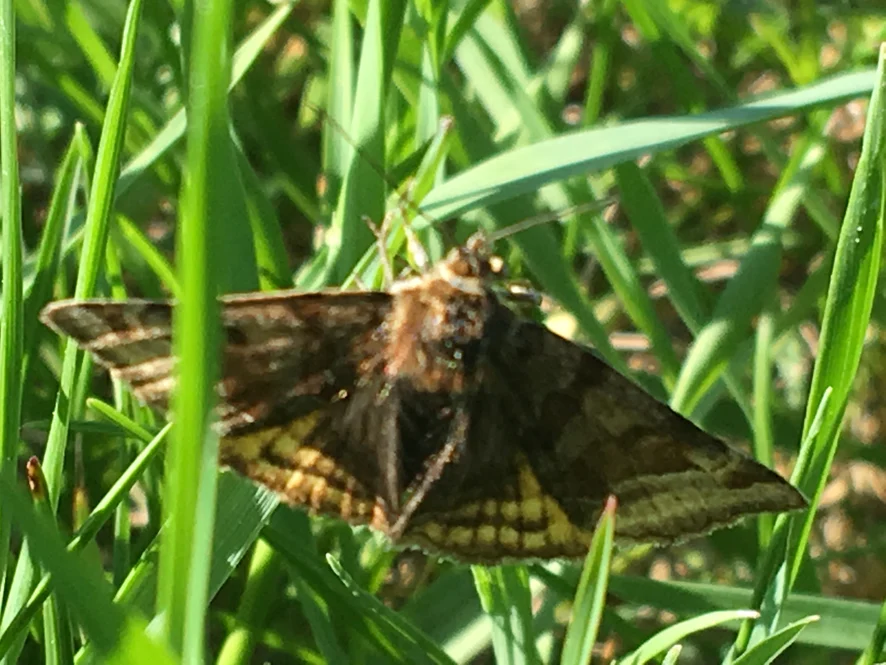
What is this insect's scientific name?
Euclidia glyphica
